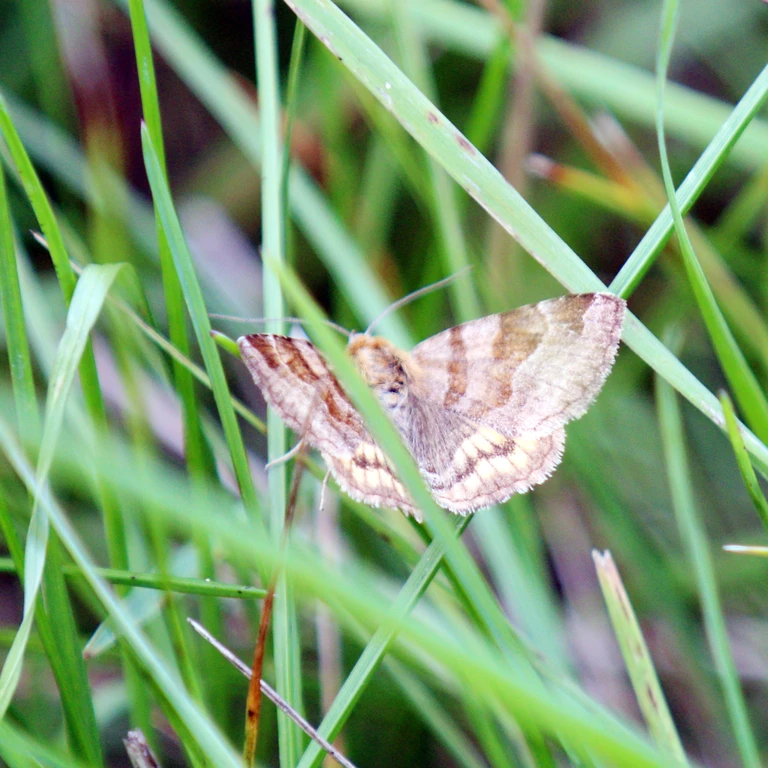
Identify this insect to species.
Euclidia glyphica
